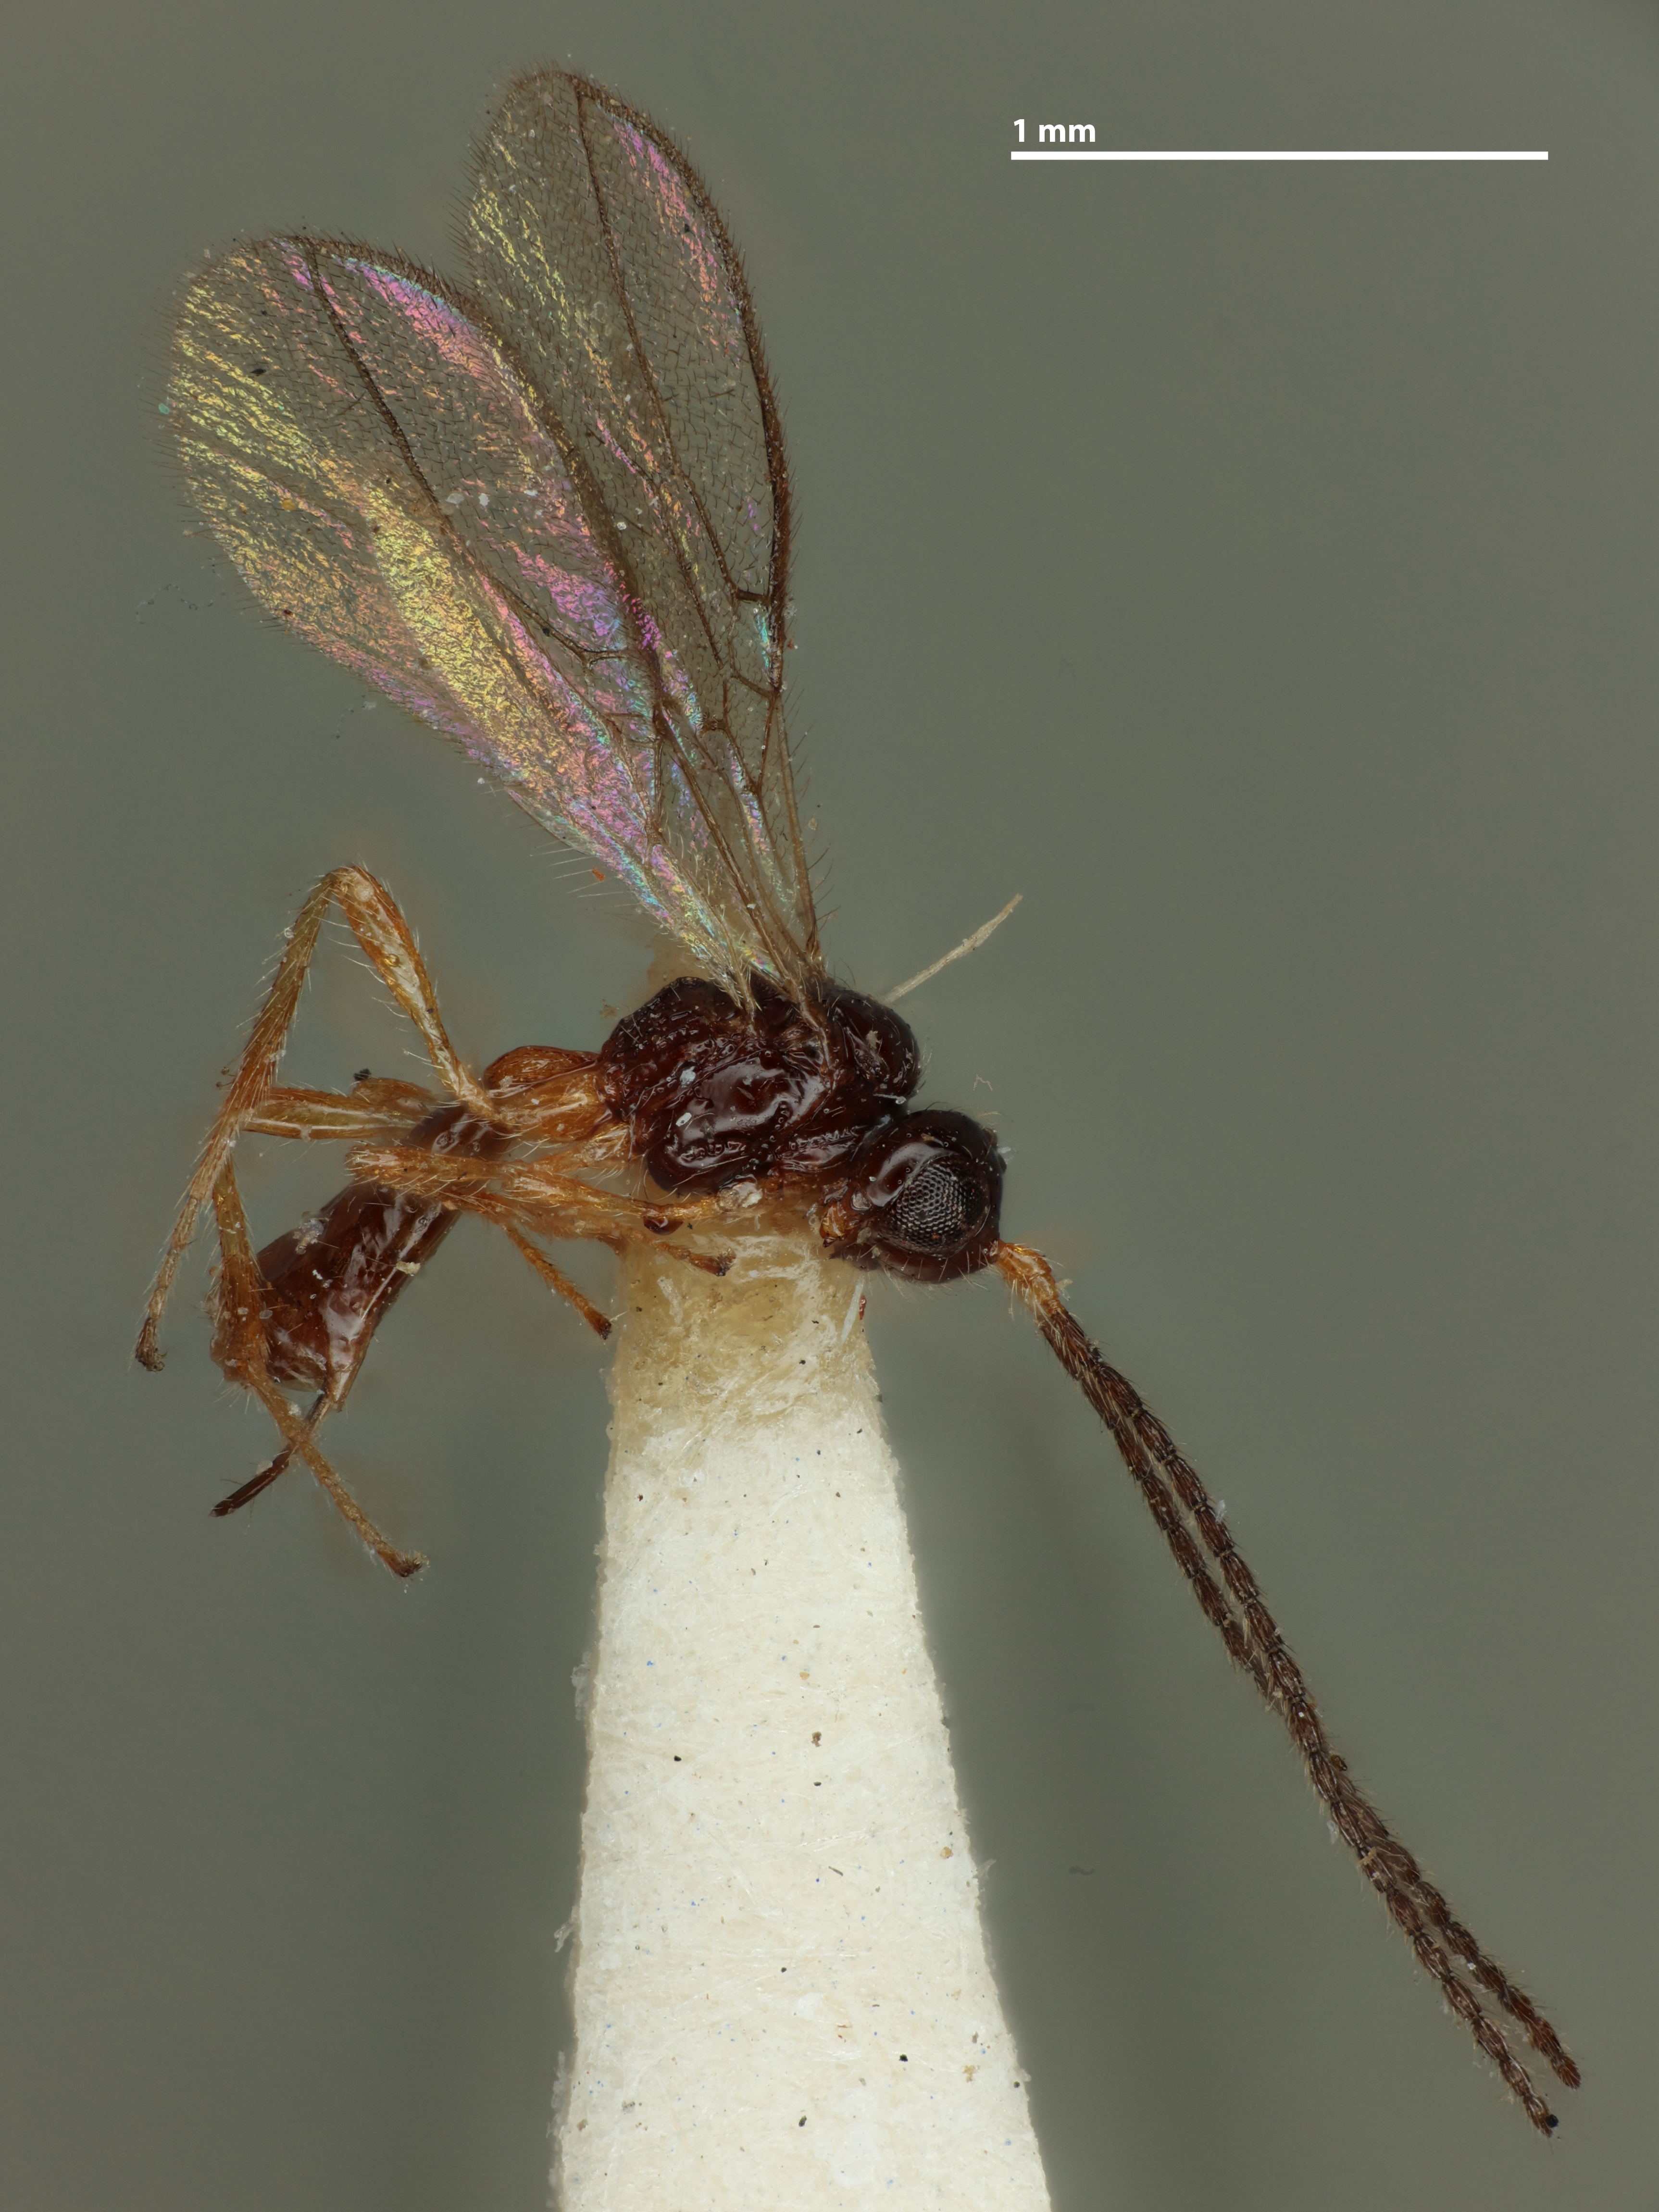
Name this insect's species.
Aspilota sheldoni
